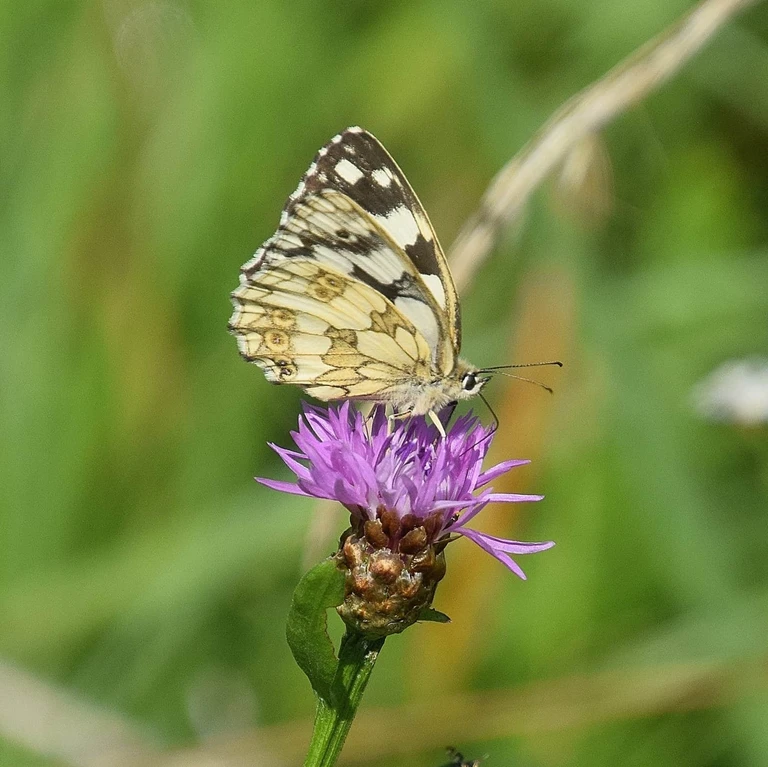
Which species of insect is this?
Melanargia galathea
